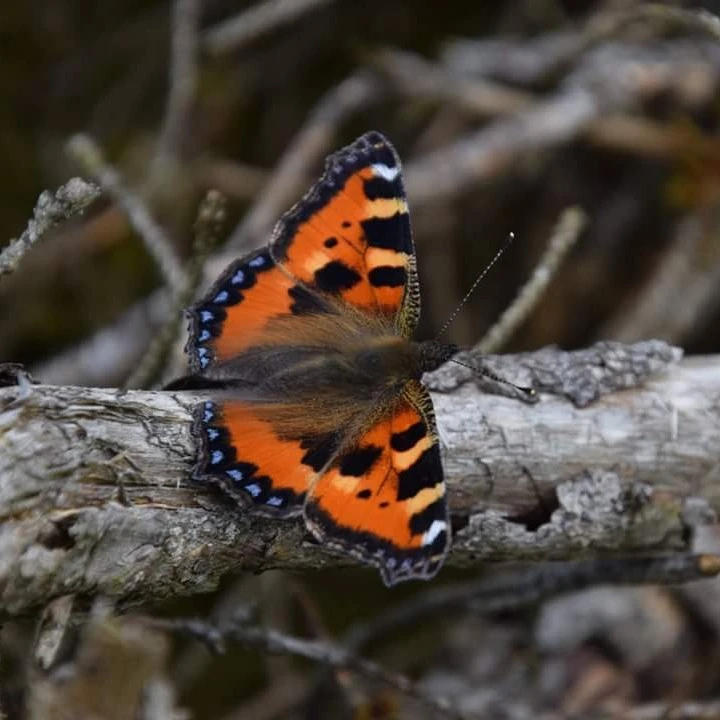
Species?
Aglais urticae
